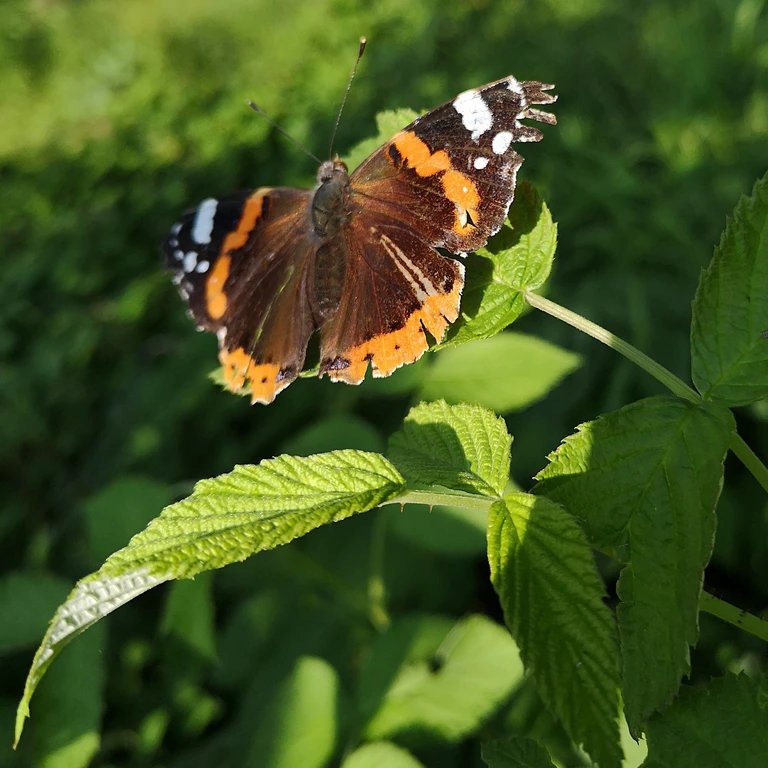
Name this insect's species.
Vanessa atalanta
